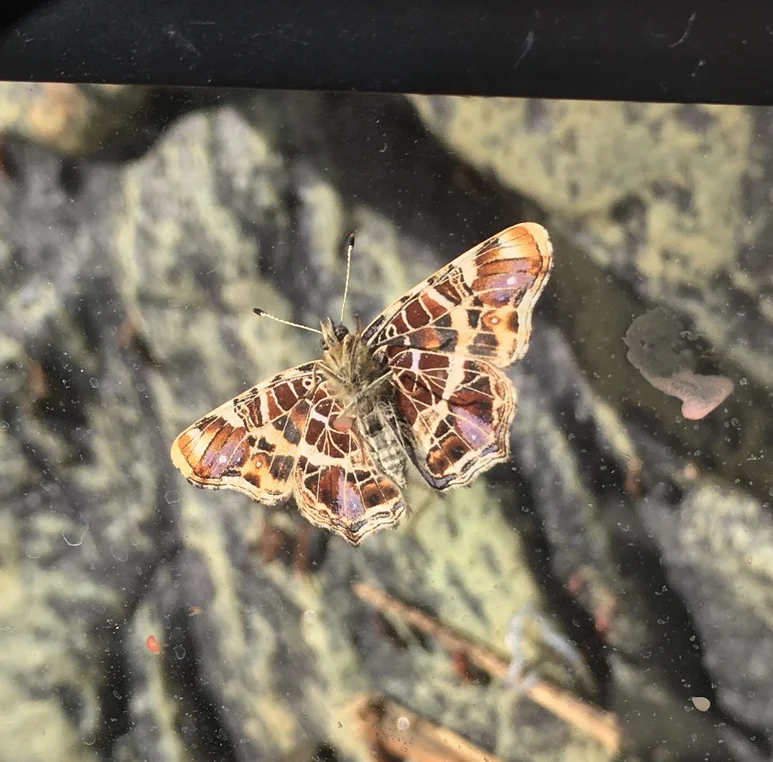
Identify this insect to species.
Araschnia levana
